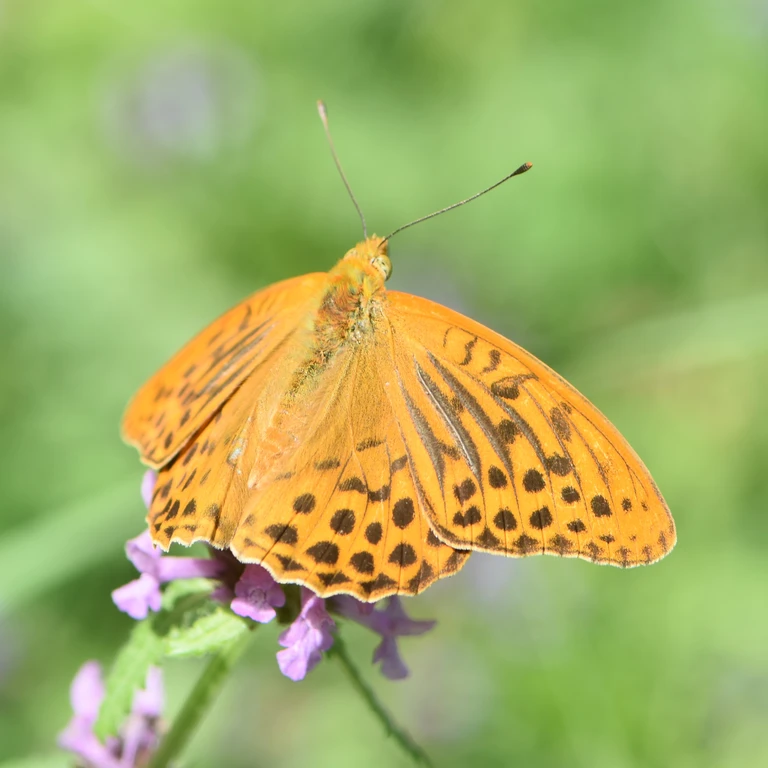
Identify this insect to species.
Argynnis paphia
